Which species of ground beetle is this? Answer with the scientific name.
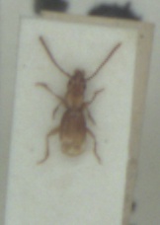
Aepopsis robinii
